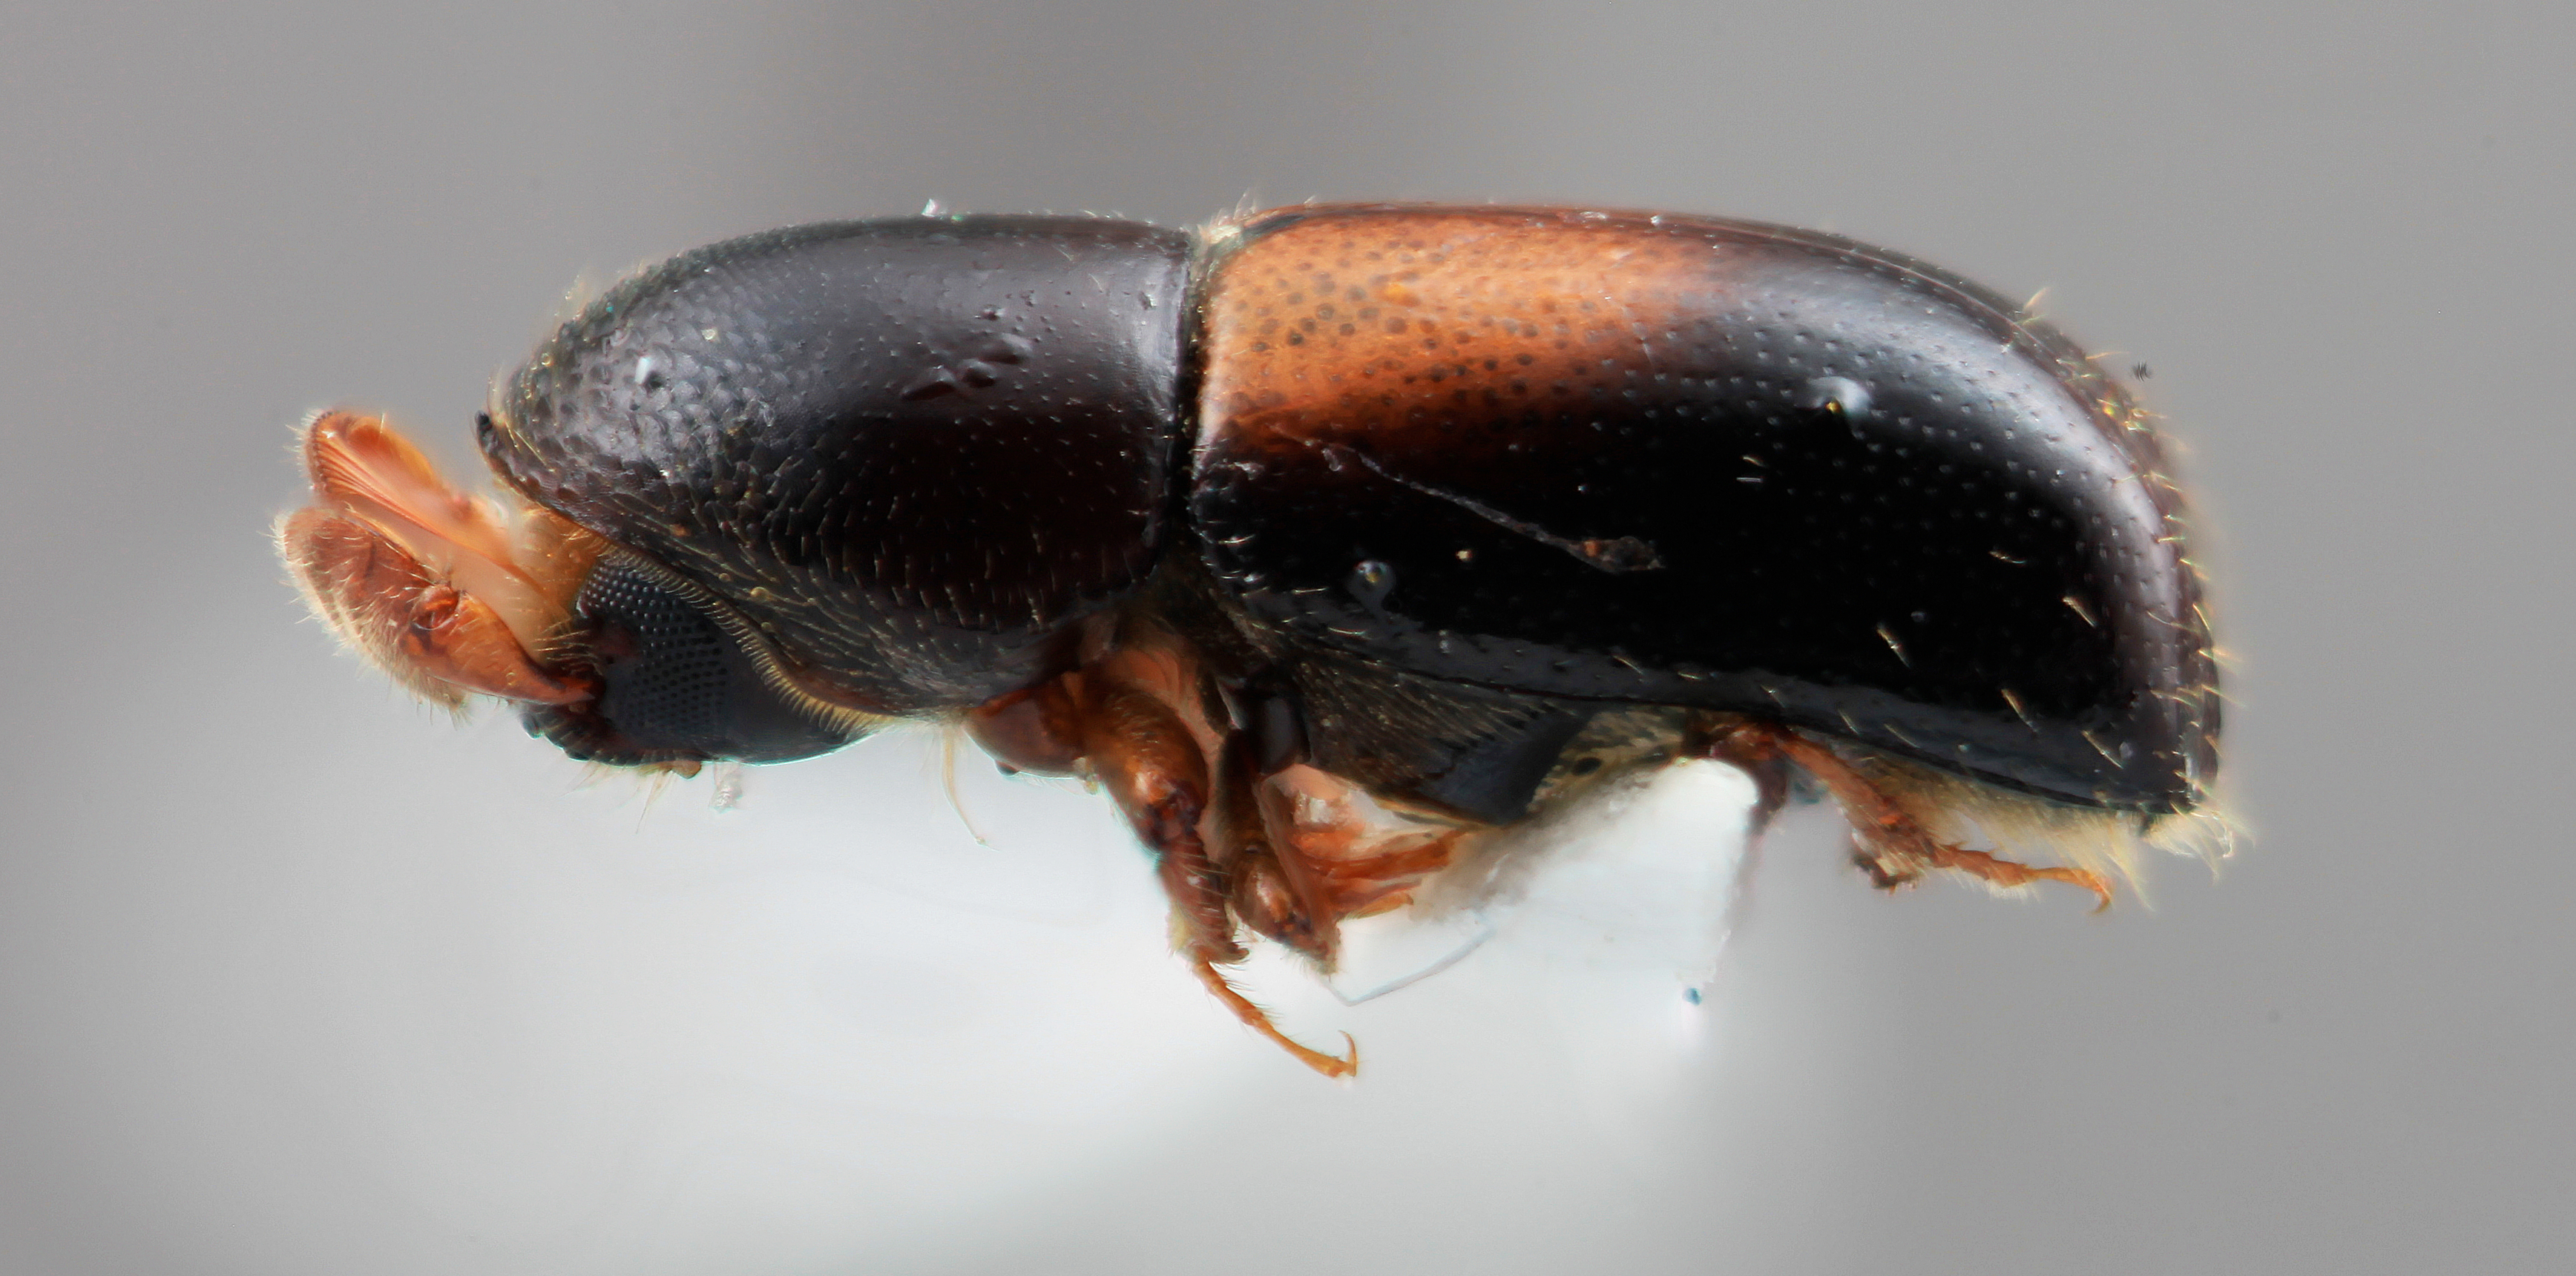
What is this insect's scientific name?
Corthylus zulmae
